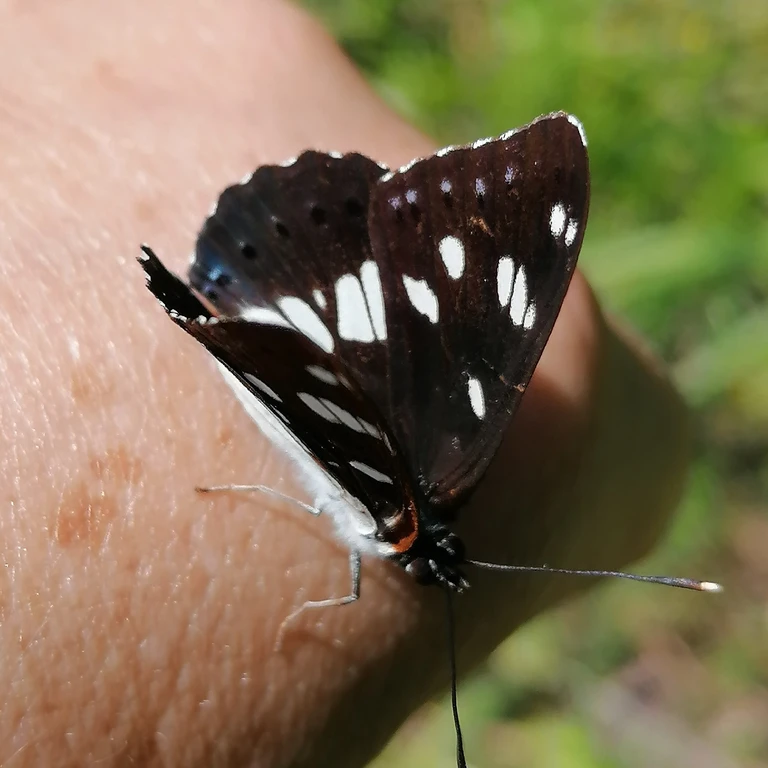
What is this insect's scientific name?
Limenitis reducta
